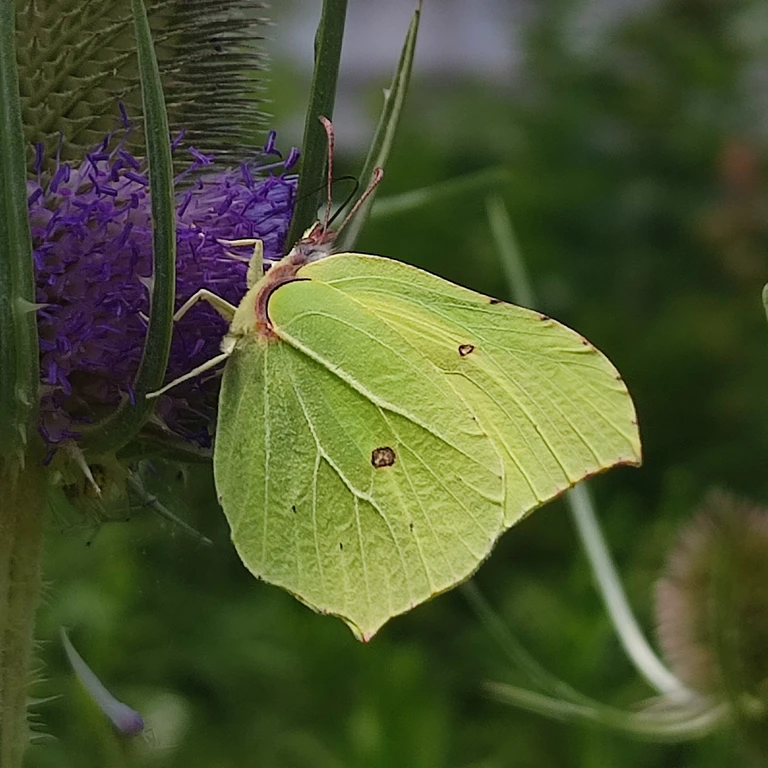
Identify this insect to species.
Gonepteryx rhamni
